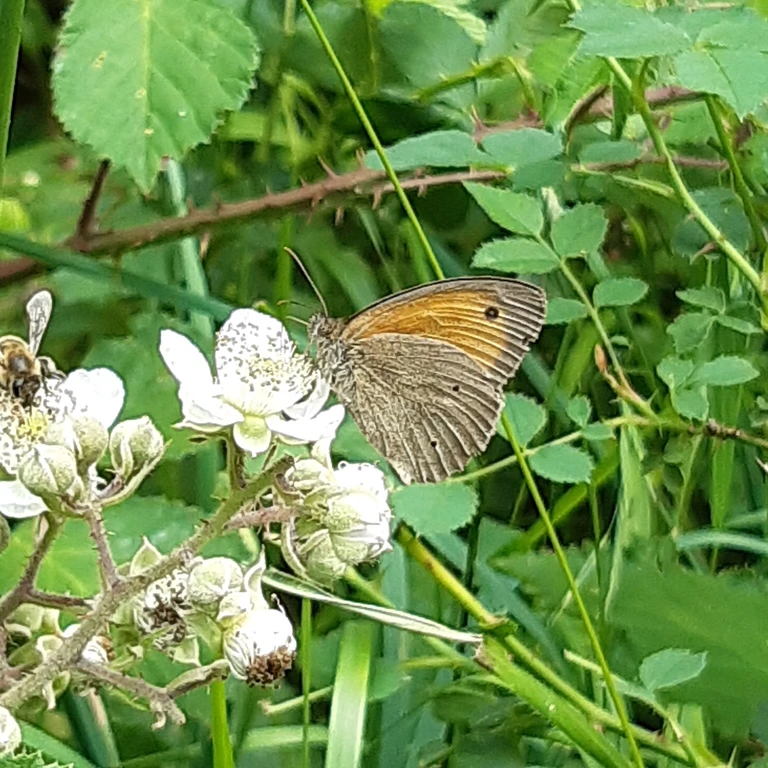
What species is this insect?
Maniola jurtina
